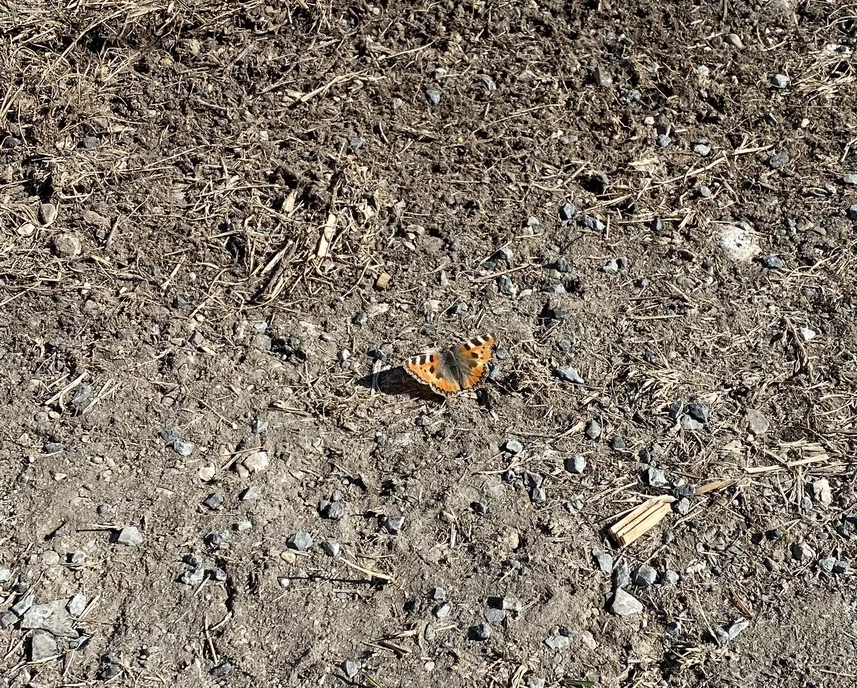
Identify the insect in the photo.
Aglais urticae
